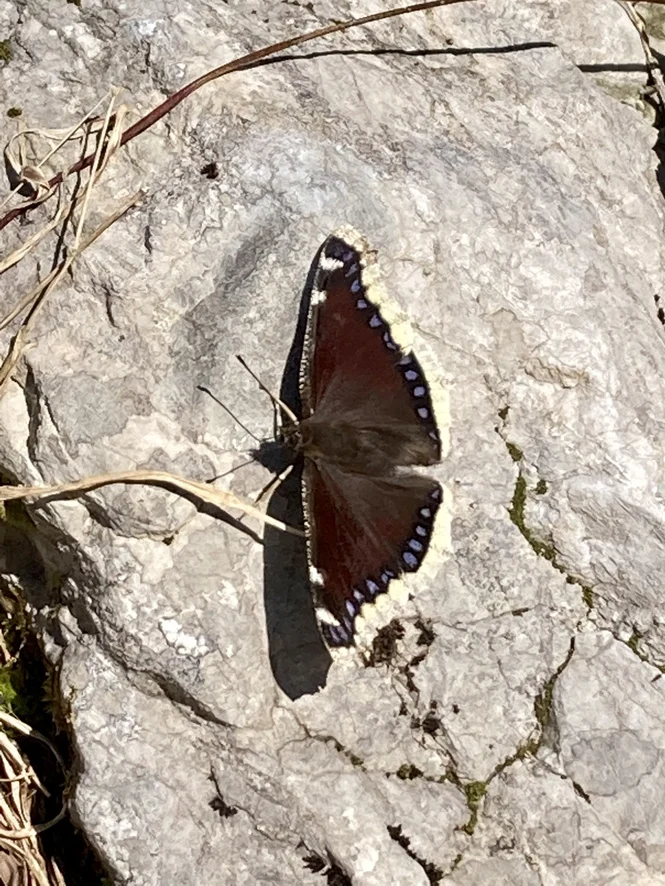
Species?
Nymphalis antiopa
